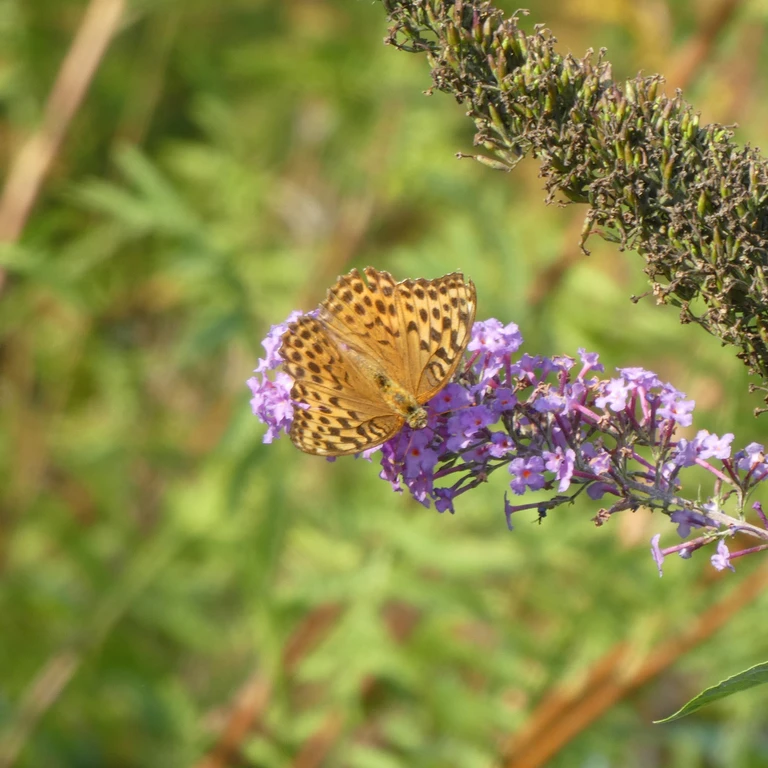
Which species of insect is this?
Argynnis paphia
